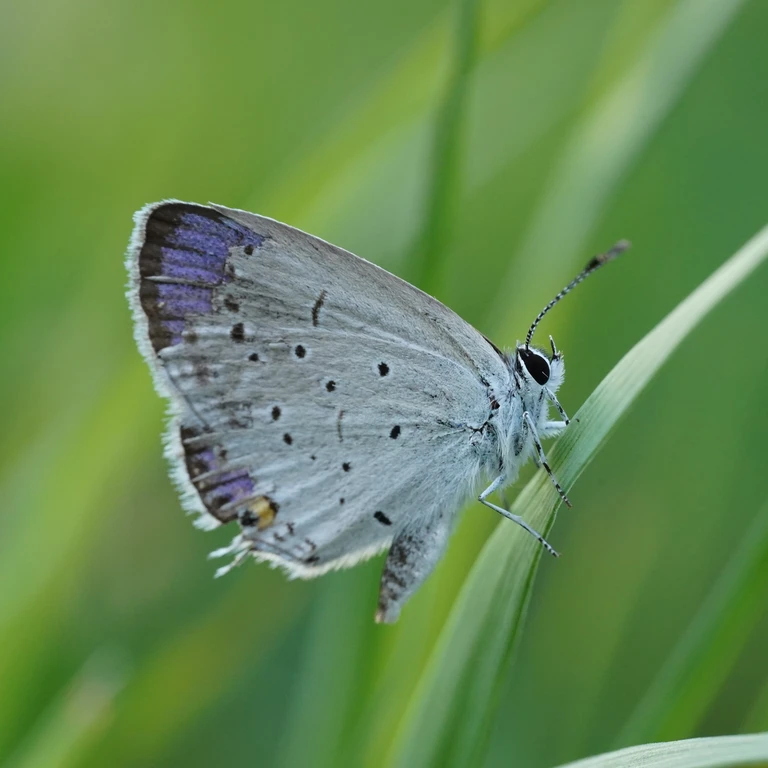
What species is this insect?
Cupido argiades (also Elkalyce argiades)
